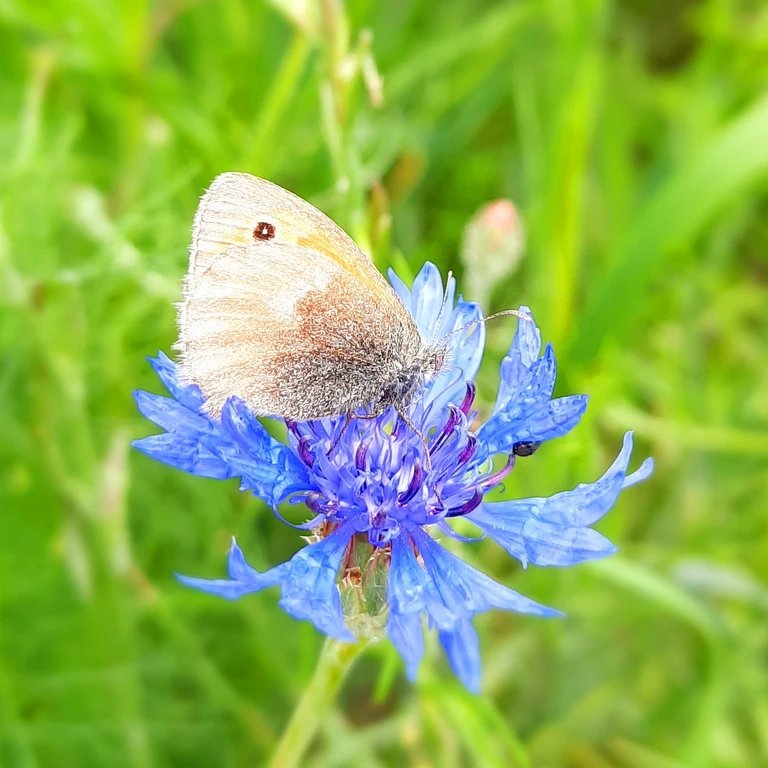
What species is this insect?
Coenonympha pamphilus
